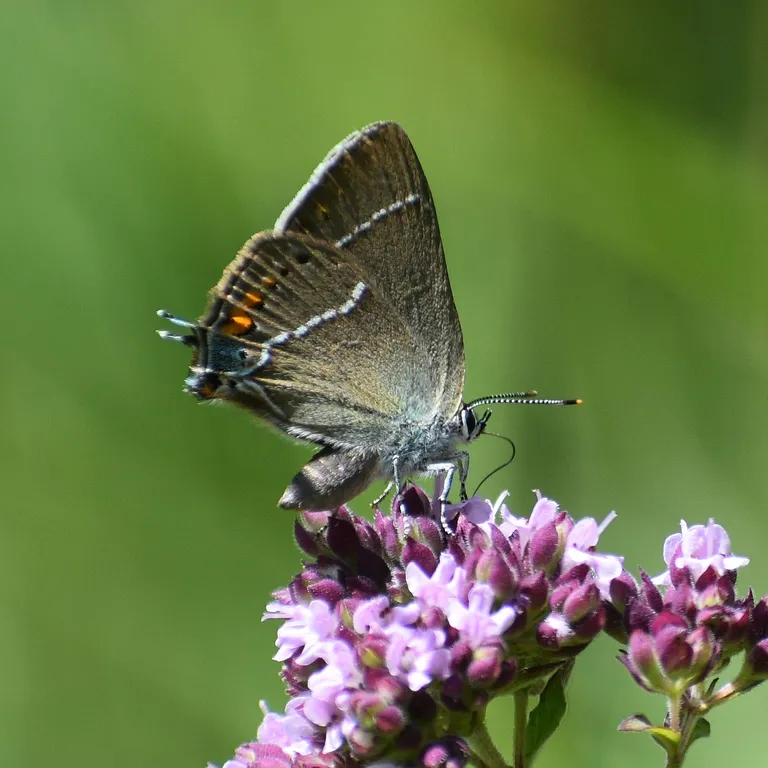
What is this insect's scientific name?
Satyrium spini (also Tuttiola spini)
